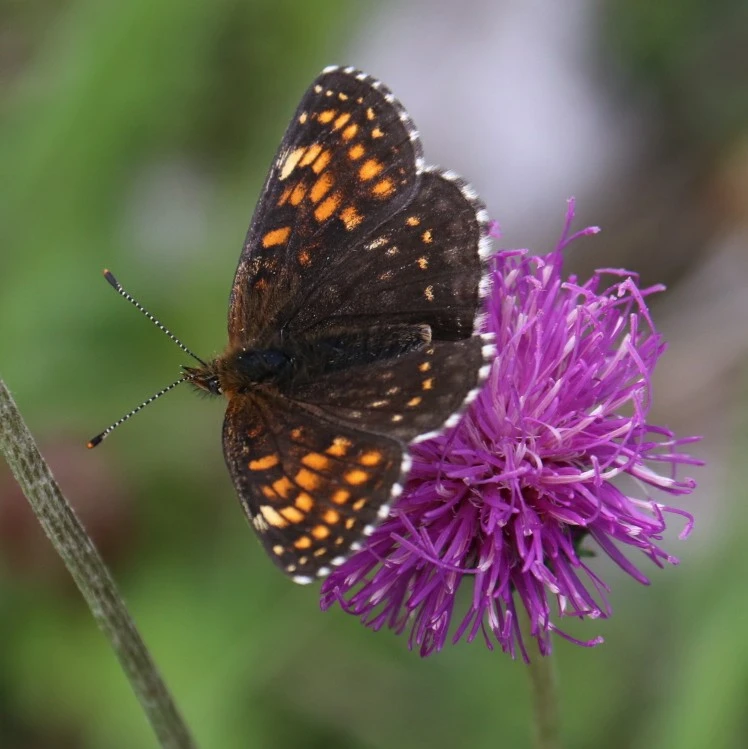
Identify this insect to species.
Melitaea diamina
